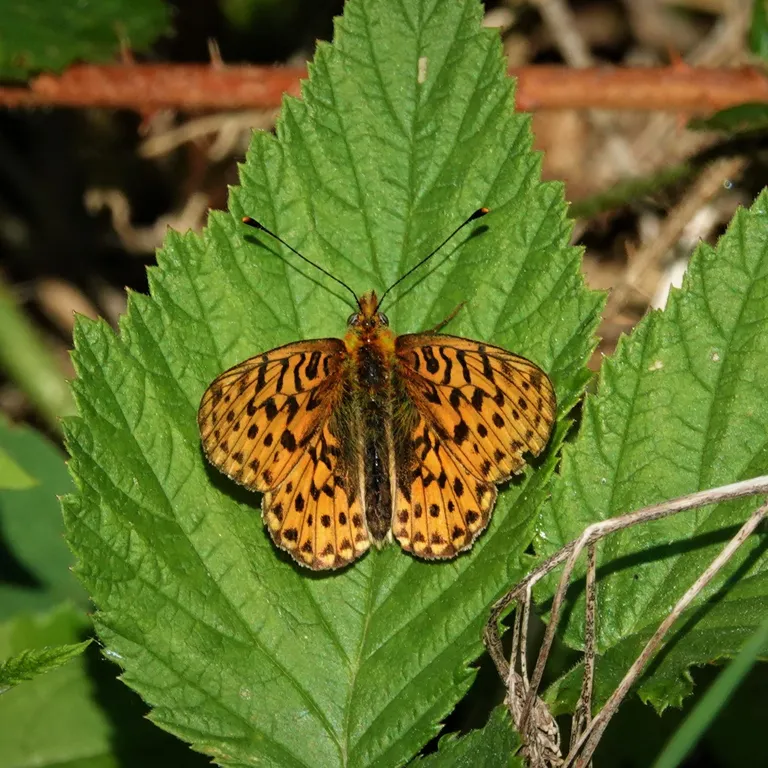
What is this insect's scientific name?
Boloria euphrosyne (also Clossiana euphrosyne)
